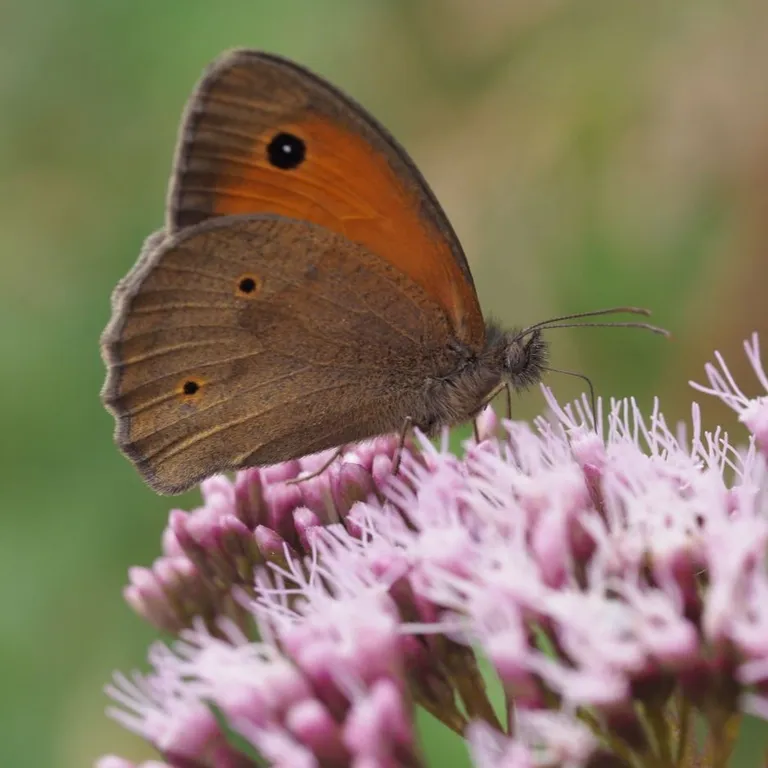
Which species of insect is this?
Maniola jurtina
